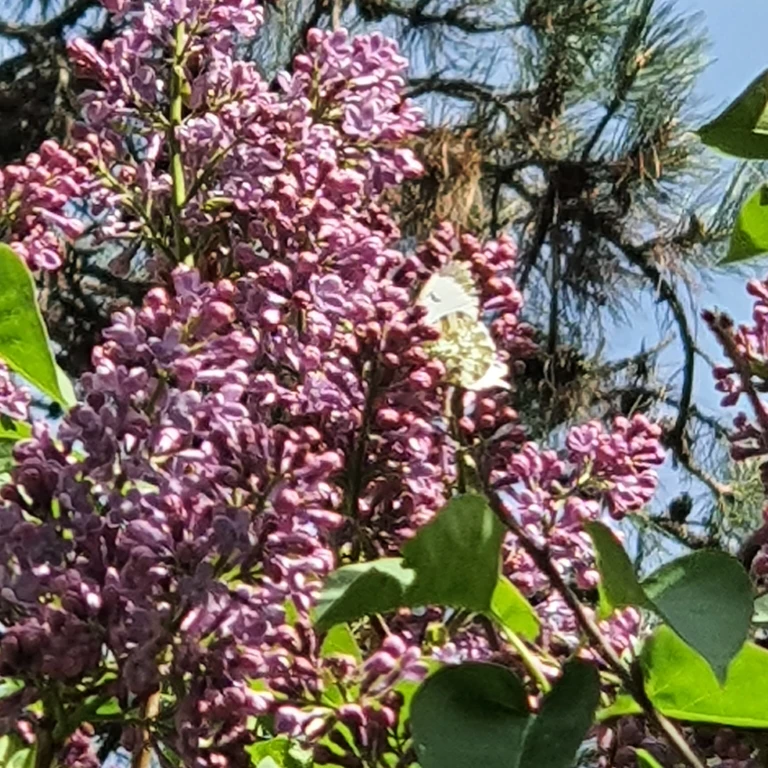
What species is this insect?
Anthocharis cardamines
